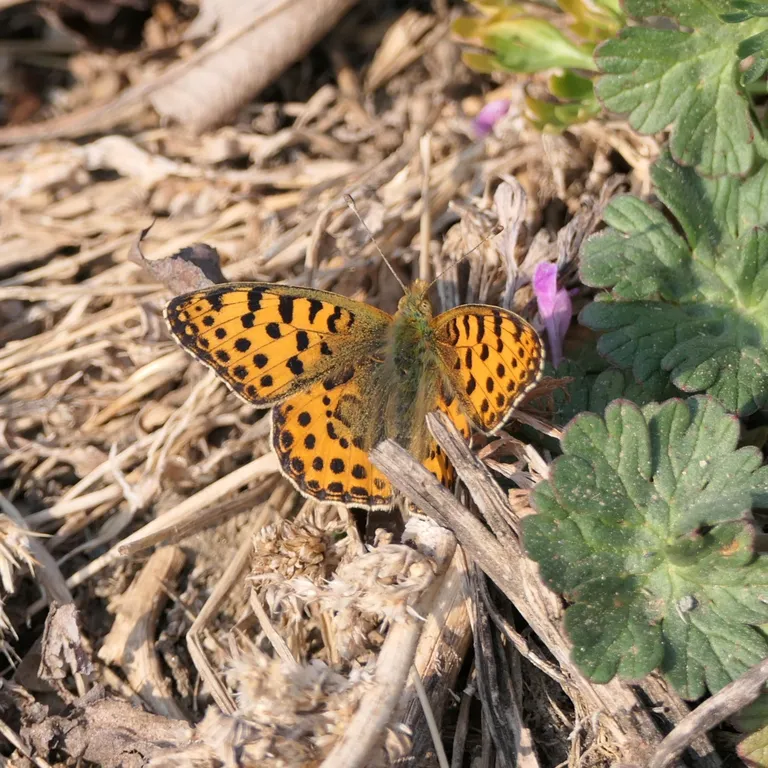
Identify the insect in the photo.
Issoria lathonia
